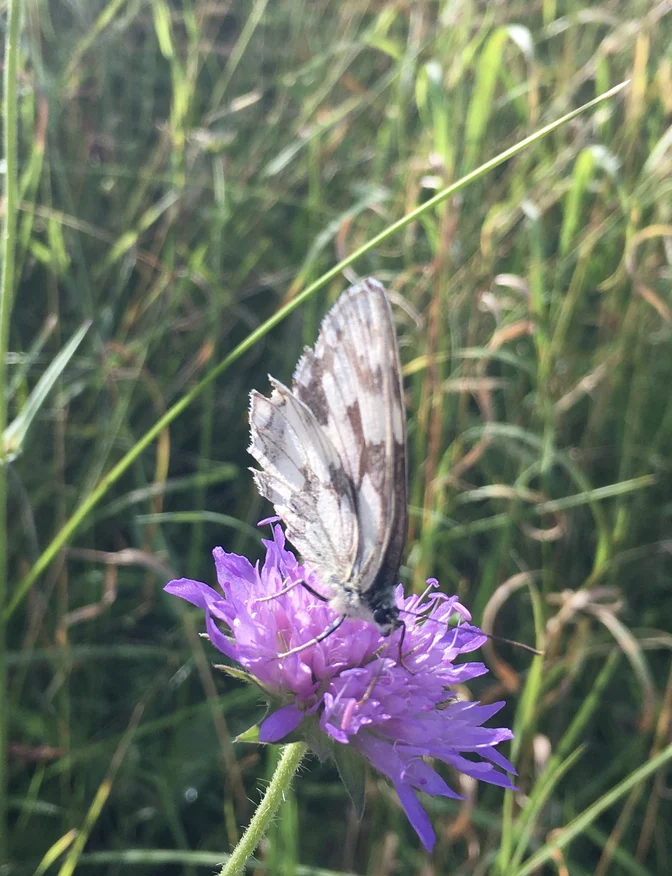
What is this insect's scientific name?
Melanargia galathea
